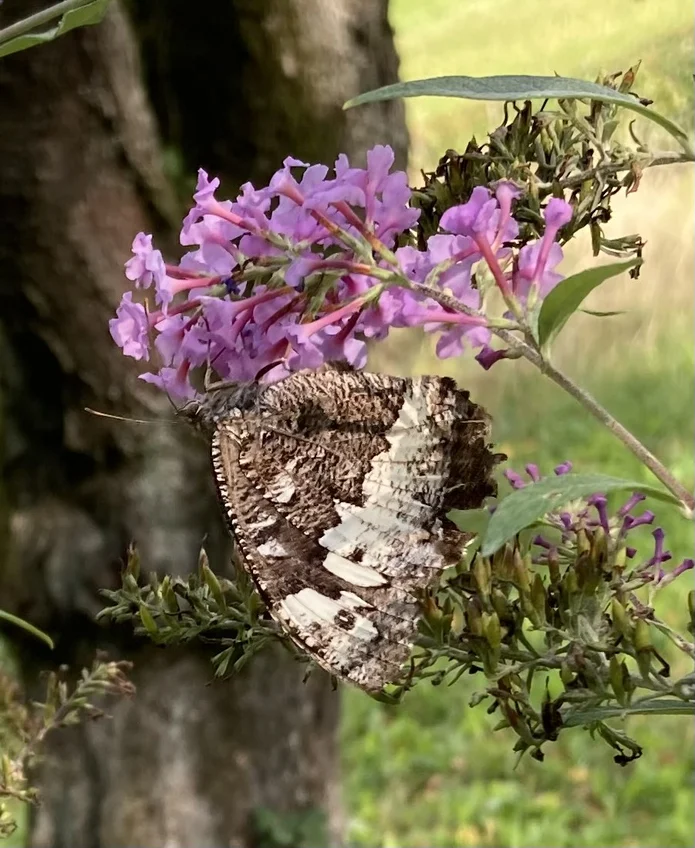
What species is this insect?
Brintesia circe
